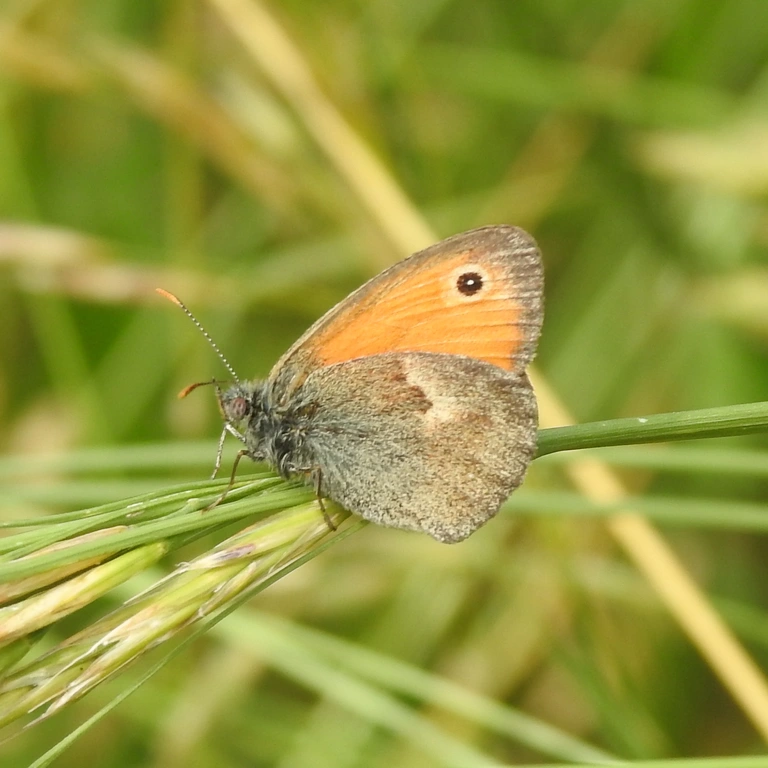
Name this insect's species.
Coenonympha pamphilus
